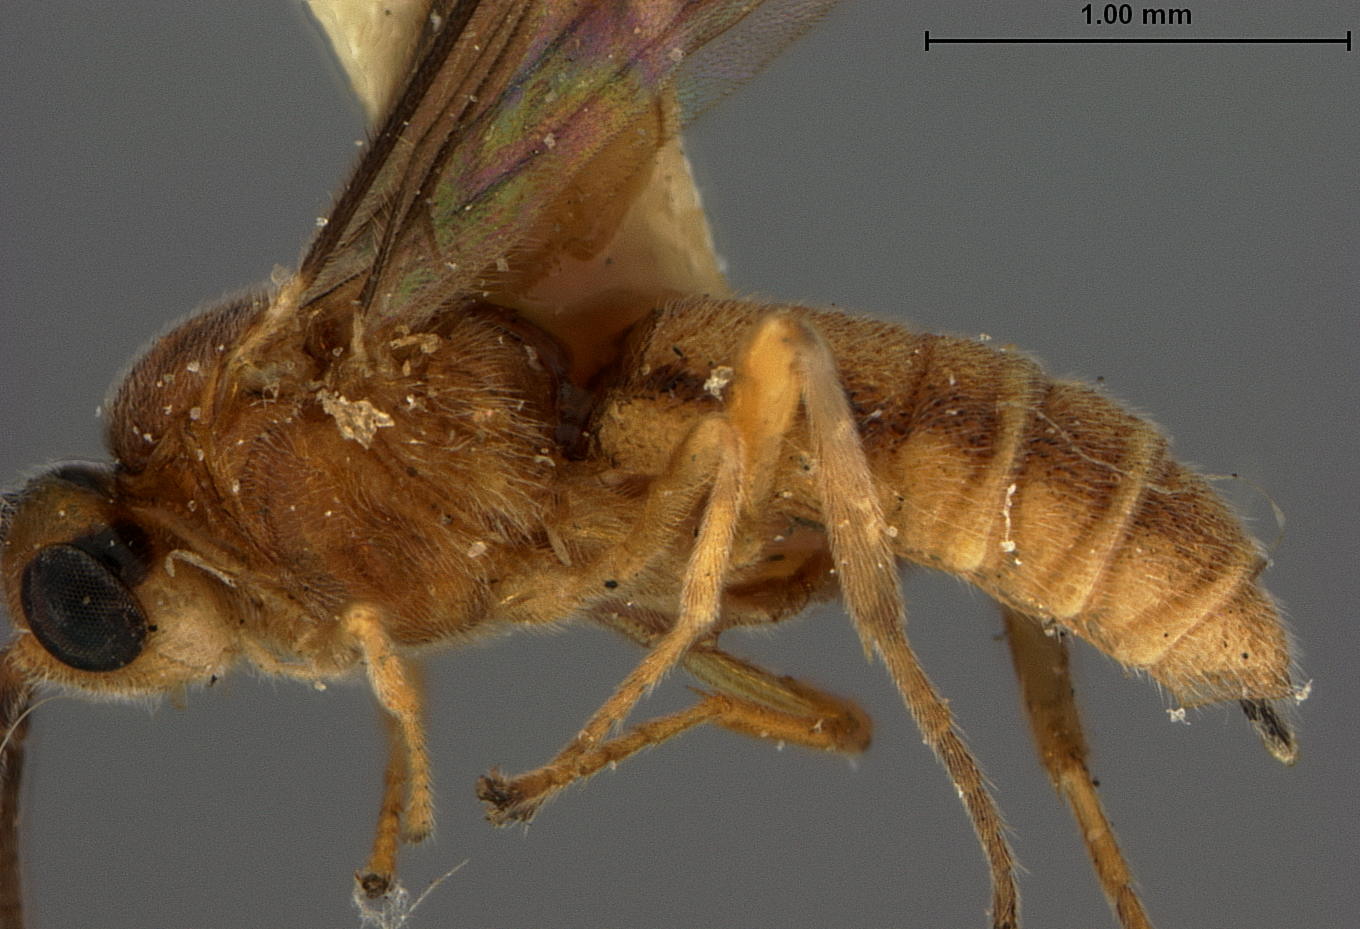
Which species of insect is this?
Bracon alguei
